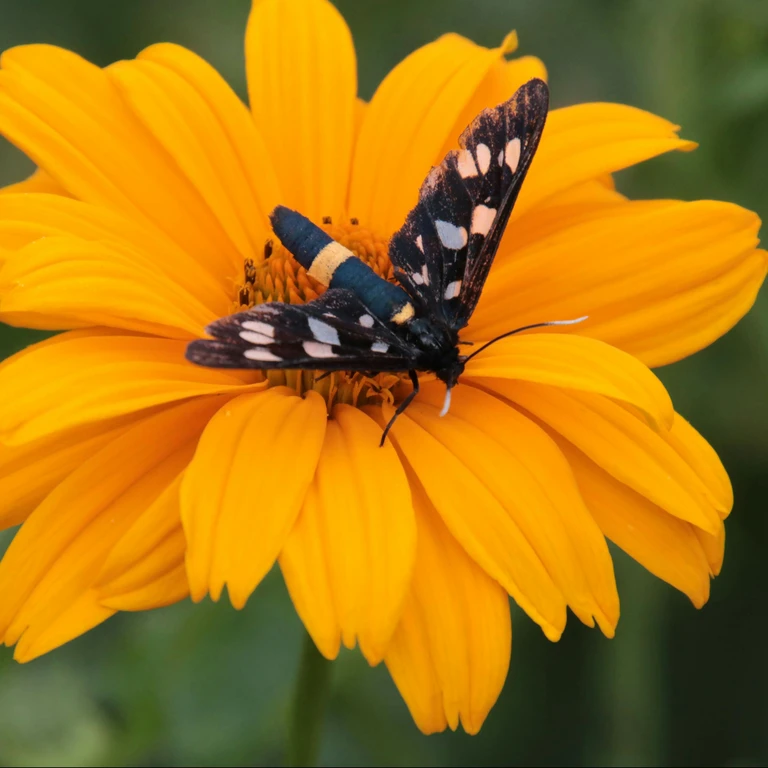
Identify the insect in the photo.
Amata phegea
